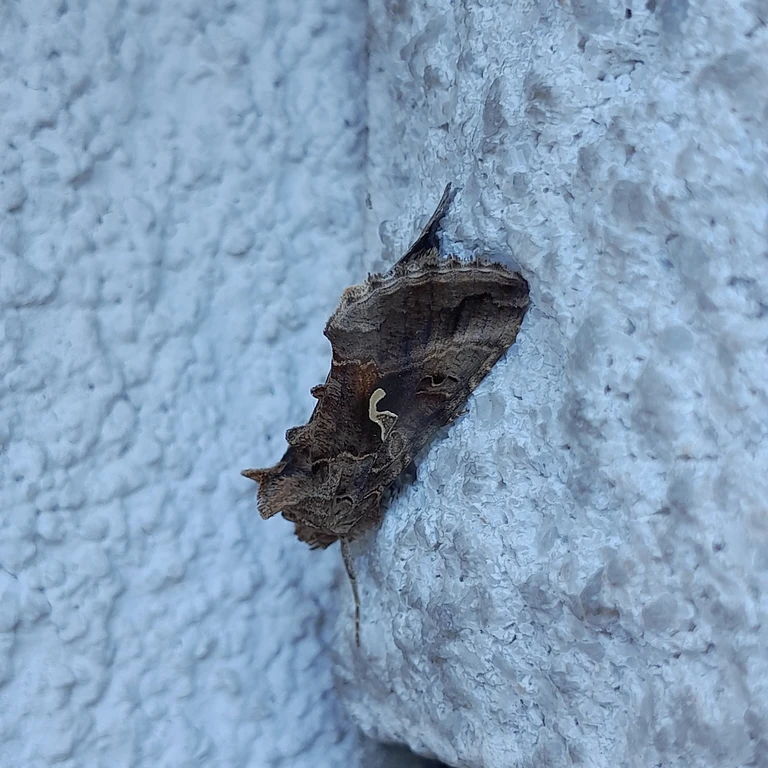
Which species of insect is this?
Autographa gamma
